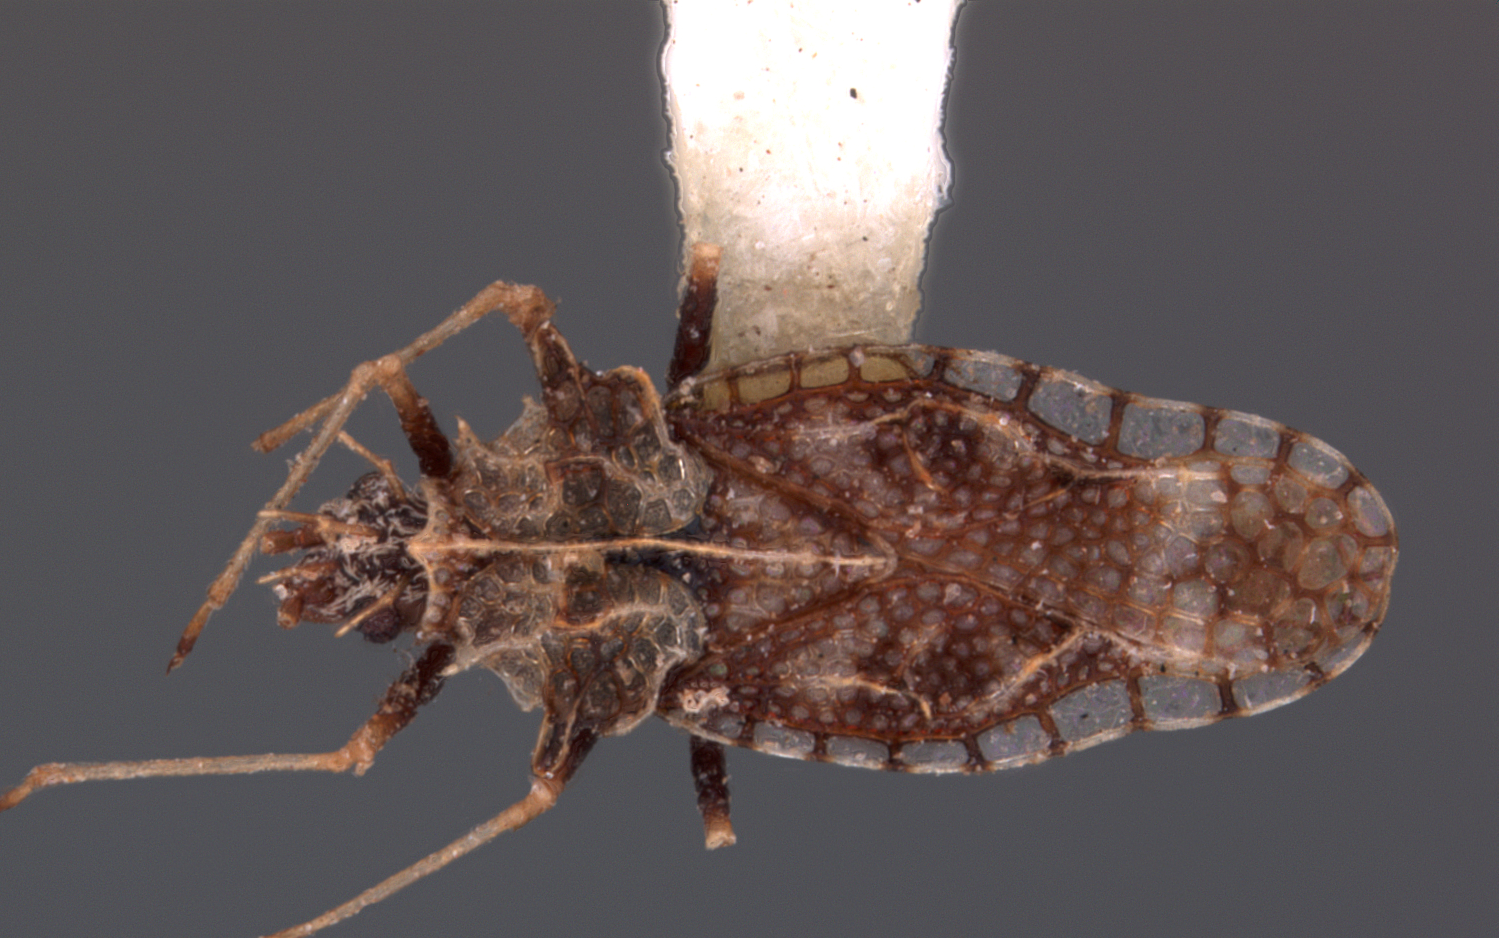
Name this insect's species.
Monanthia lupata
